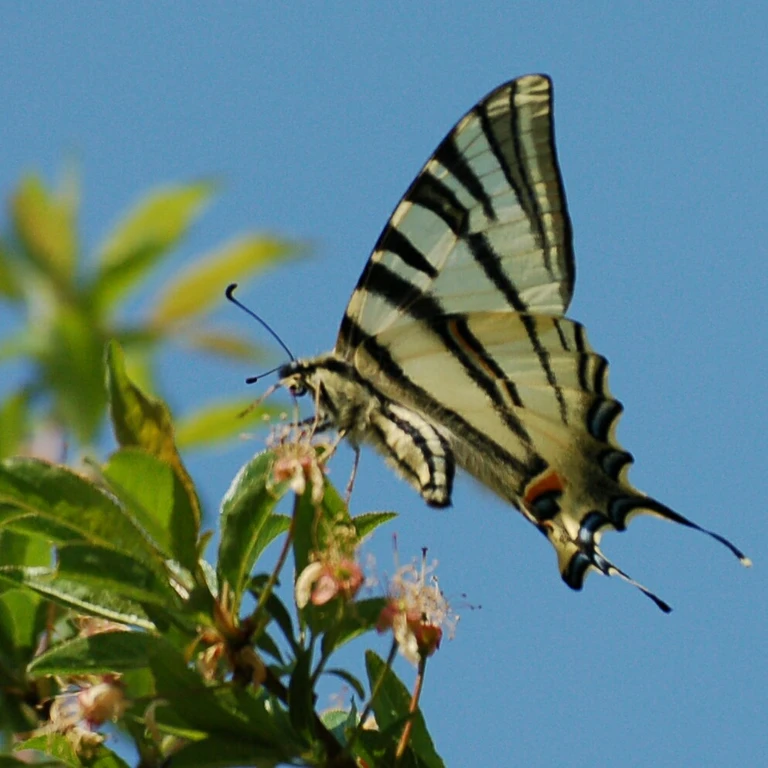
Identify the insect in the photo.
Iphiclides podalirius
